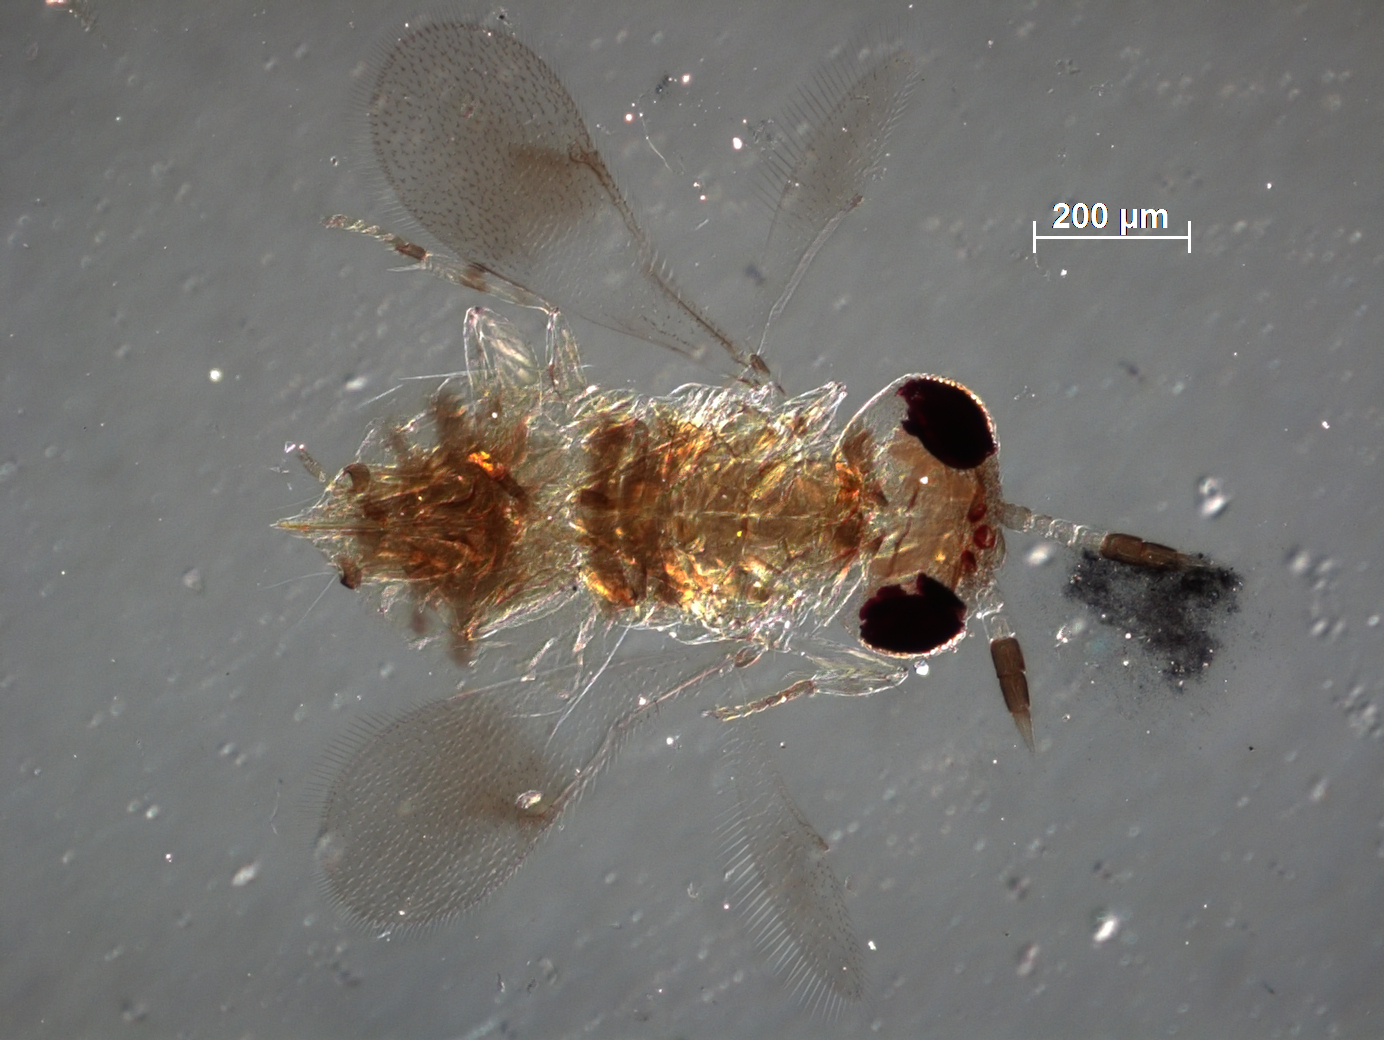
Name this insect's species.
Prospaltella pulchella
